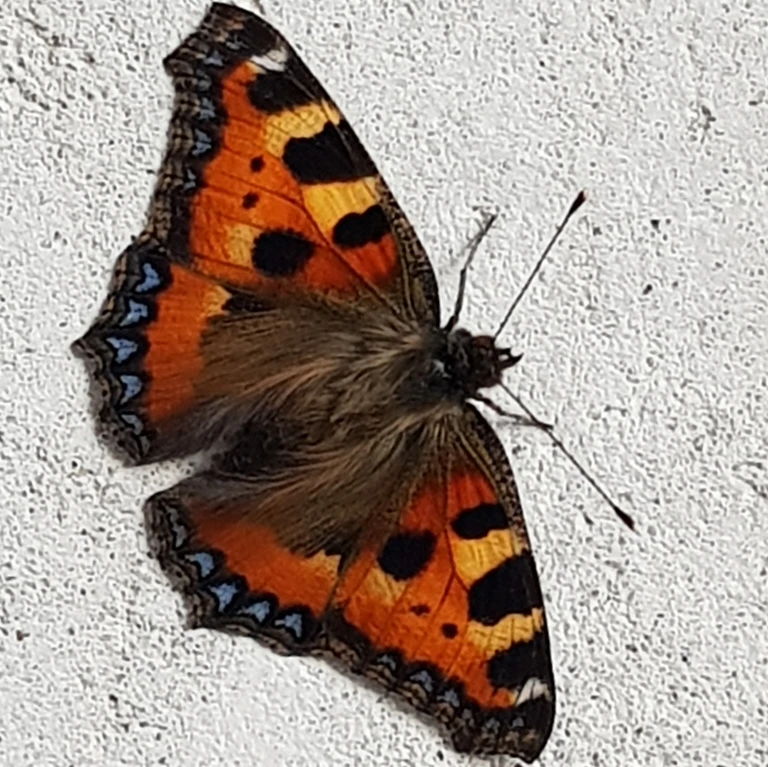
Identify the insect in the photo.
Aglais urticae
